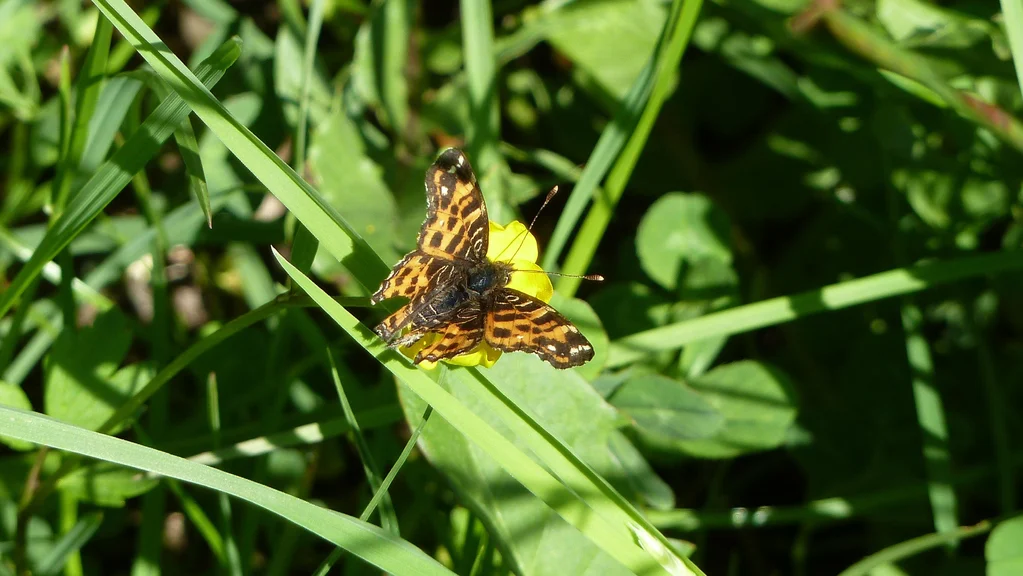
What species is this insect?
Araschnia levana
